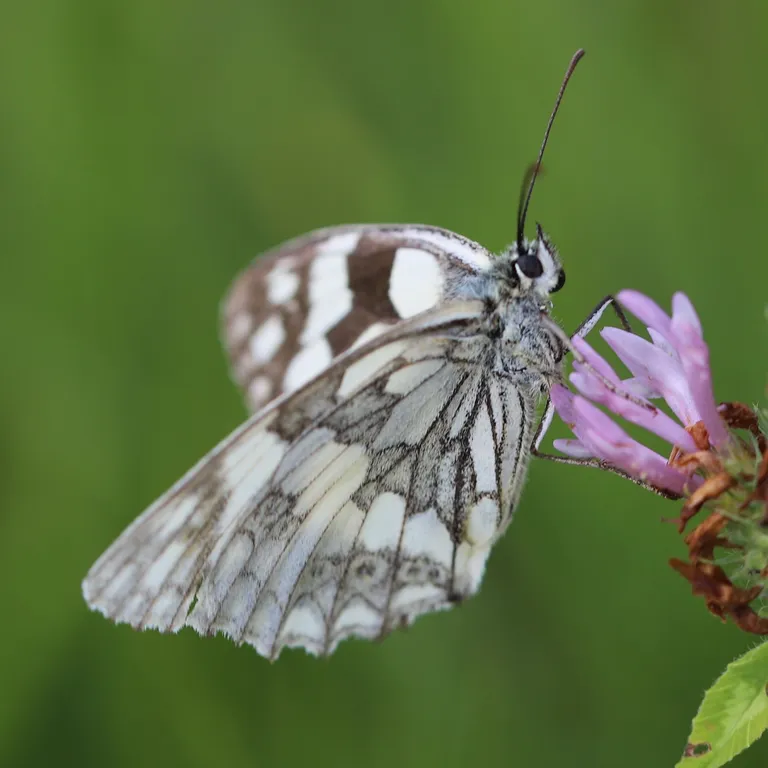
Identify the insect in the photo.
Melanargia galathea
